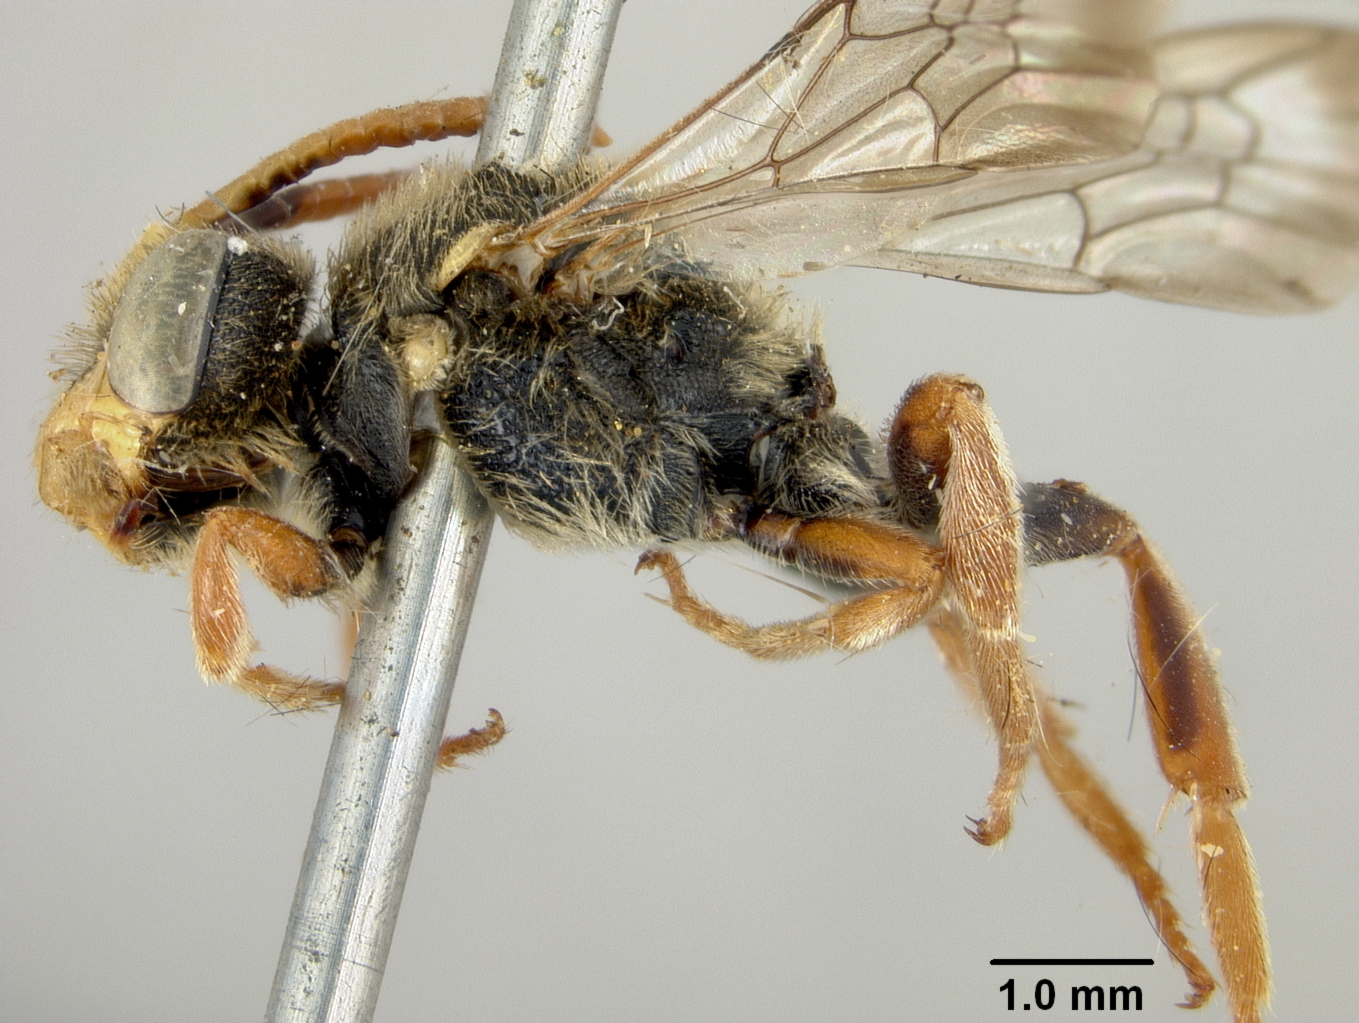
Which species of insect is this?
Nomada scitiformis
